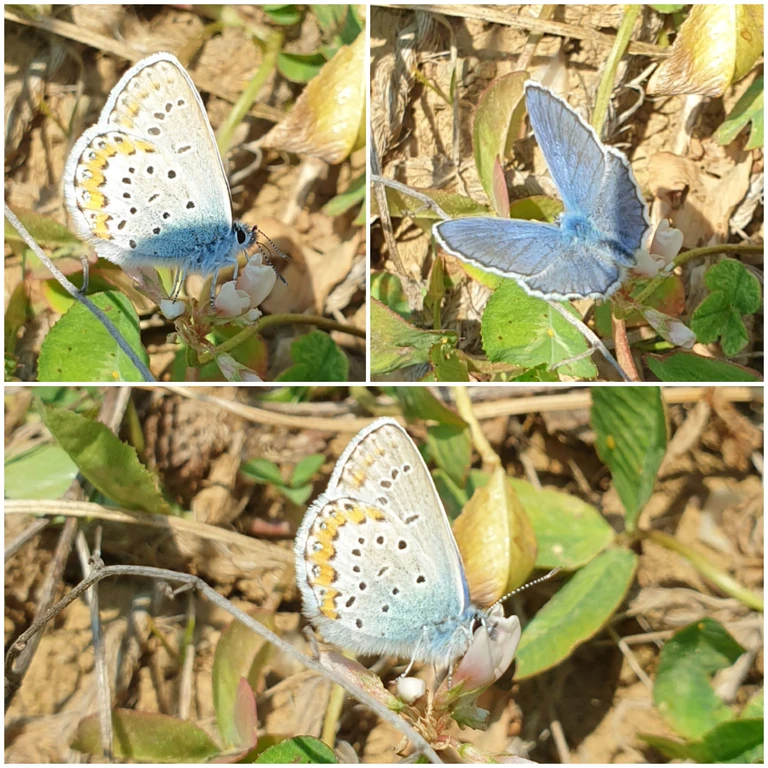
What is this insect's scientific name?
Plebejus argyrognomon
